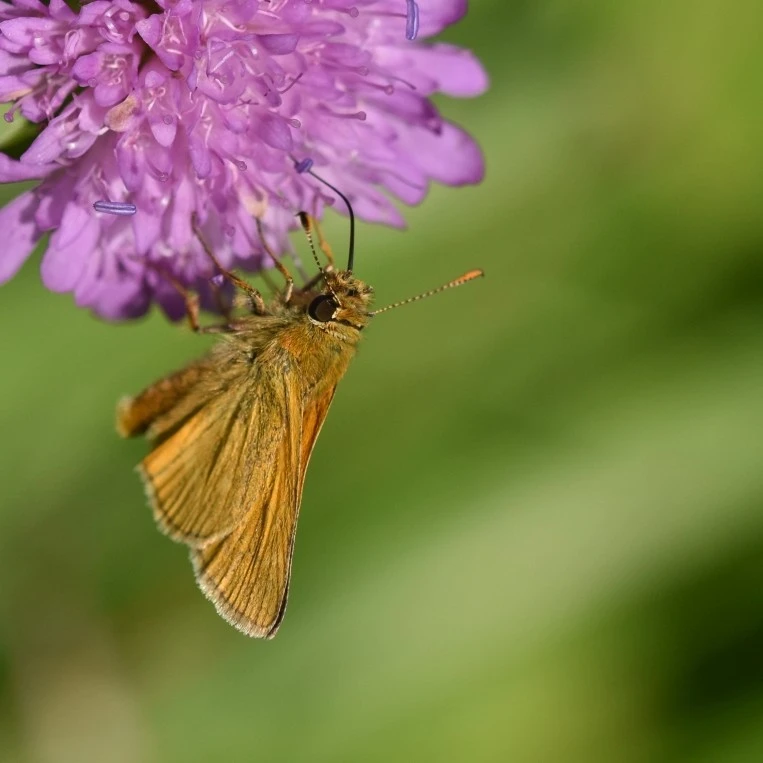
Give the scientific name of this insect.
Ochlodes sylvanus (also Ochlodes venata)
